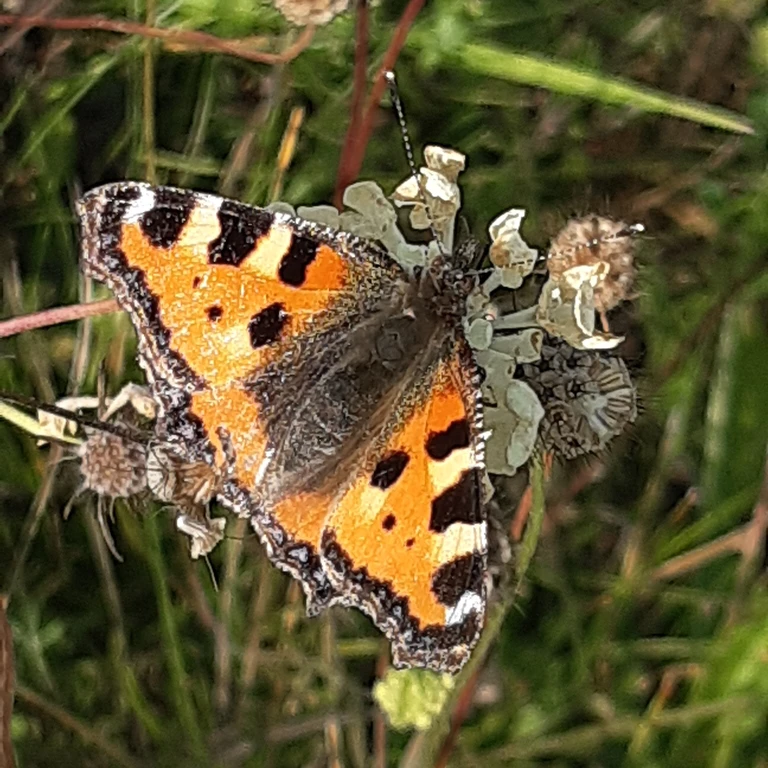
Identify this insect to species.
Aglais urticae
